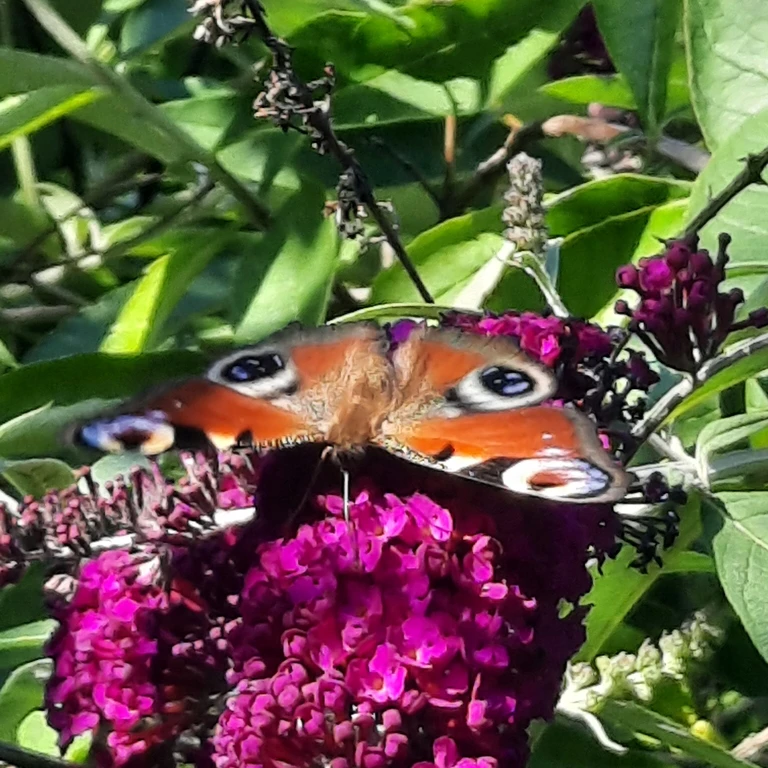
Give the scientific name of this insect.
Aglais io
